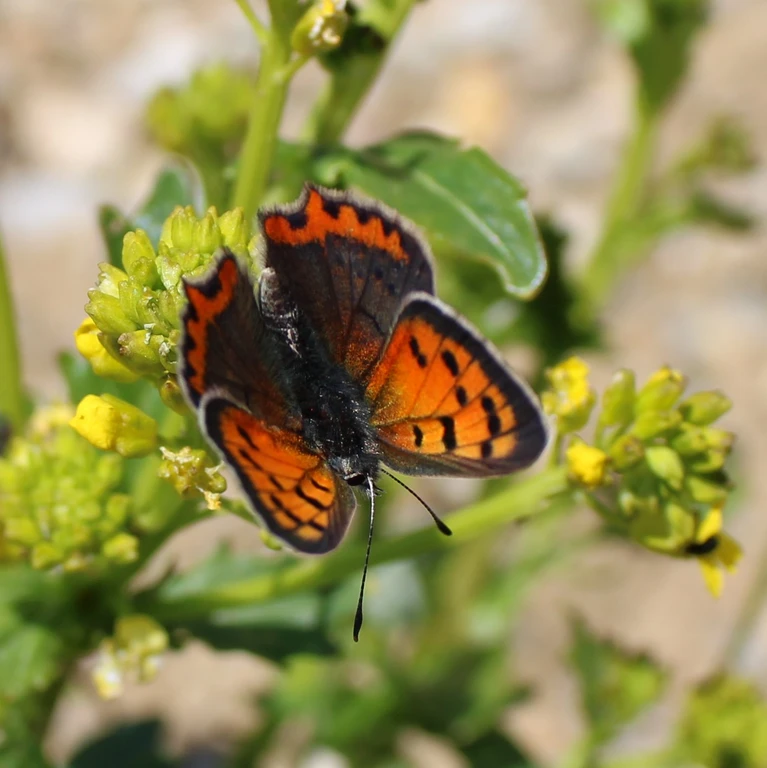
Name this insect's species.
Lycaena phlaeas
